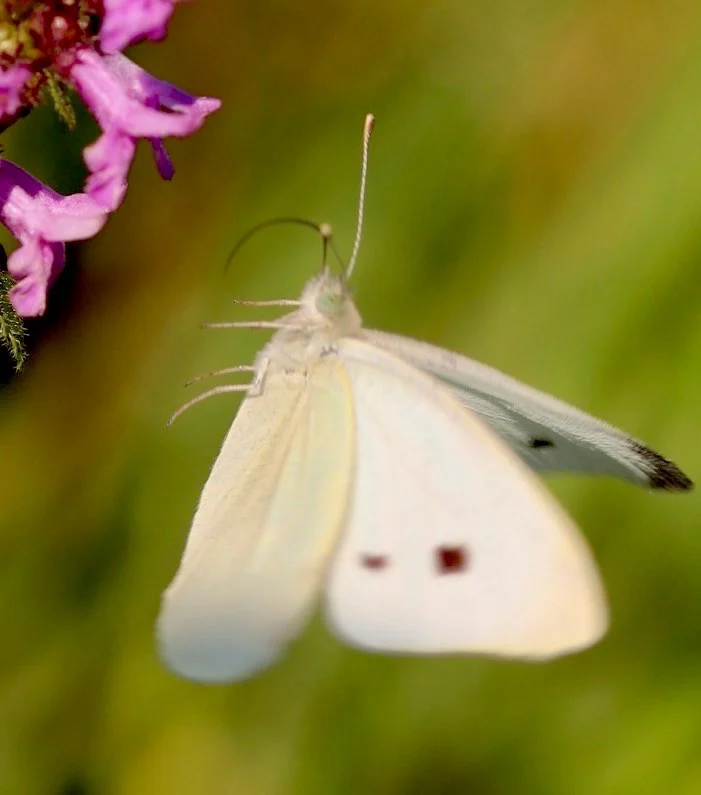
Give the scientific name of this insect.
Pieris rapae
